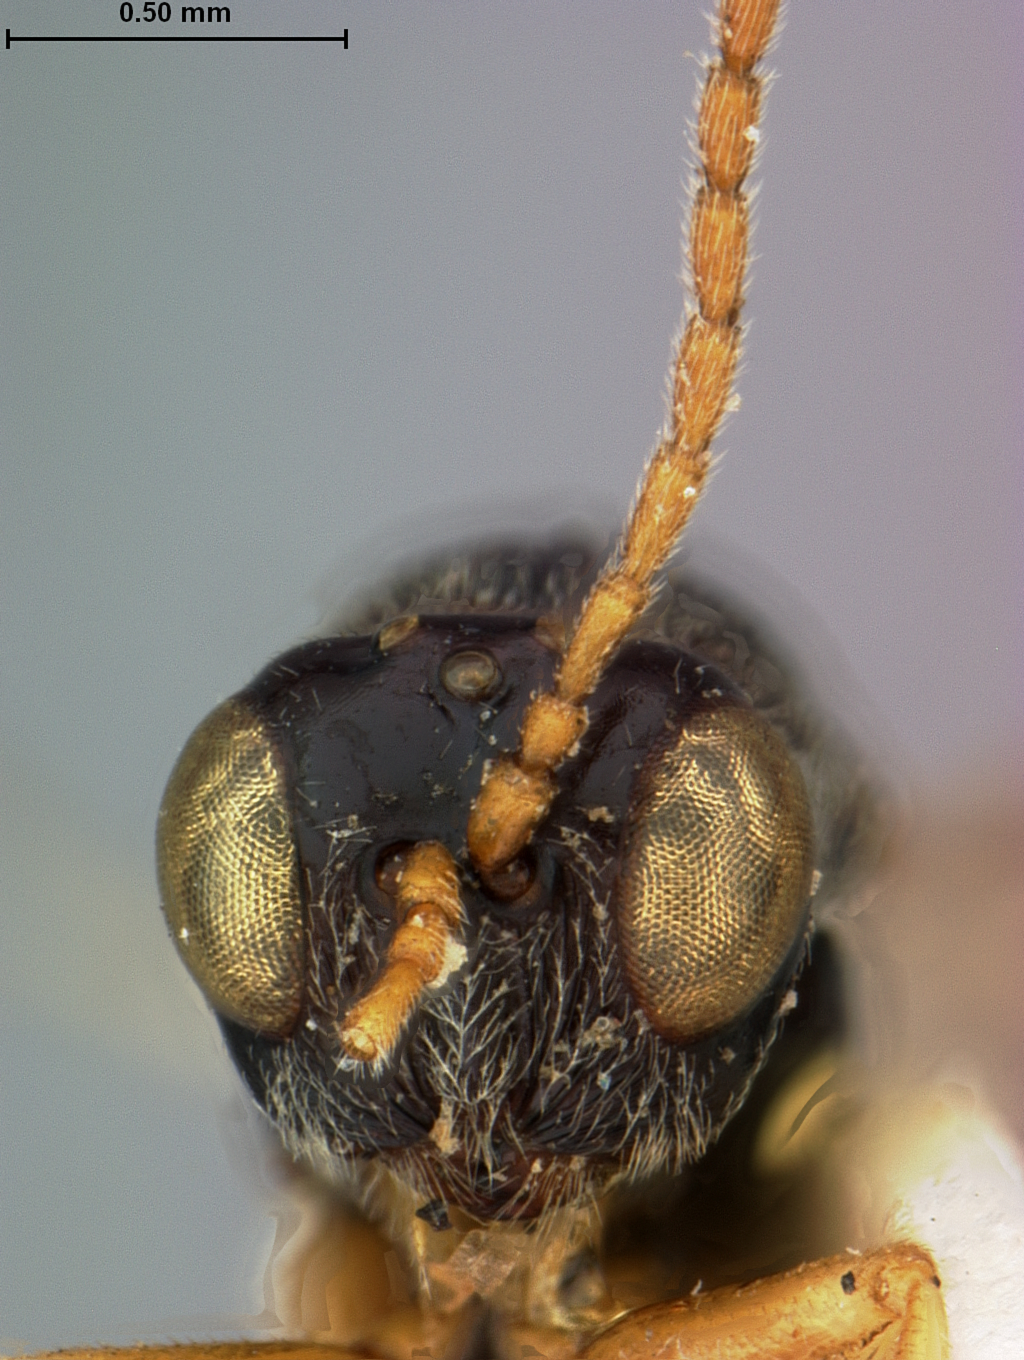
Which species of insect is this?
Synophromorpha rubi
